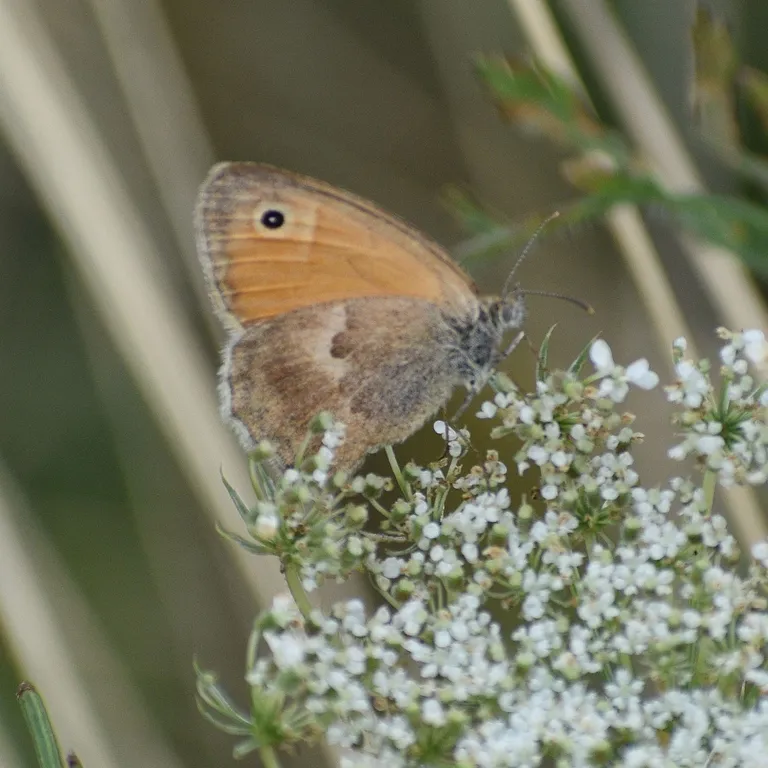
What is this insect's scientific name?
Coenonympha pamphilus
